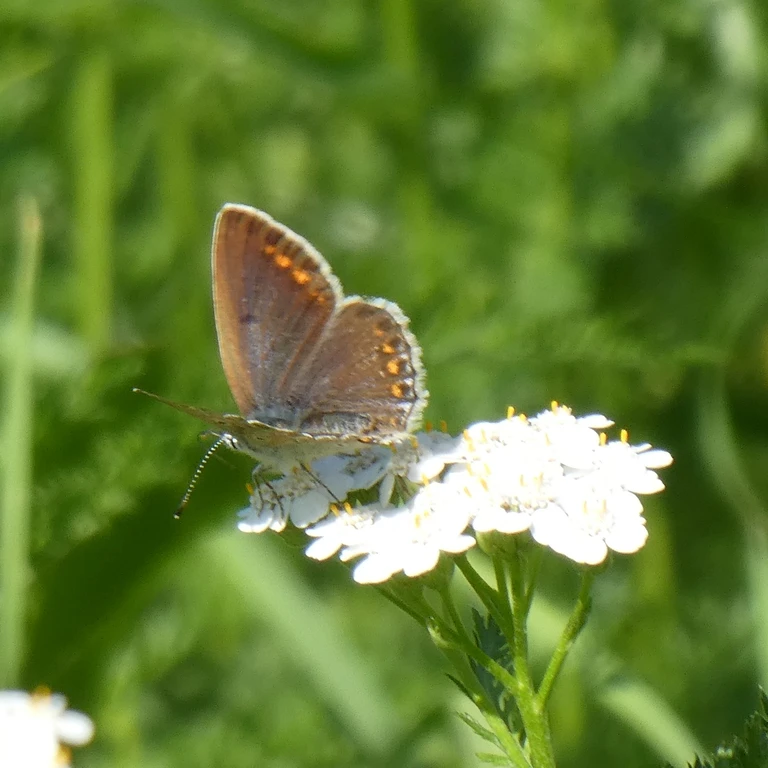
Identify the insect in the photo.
Polyommatus icarus
